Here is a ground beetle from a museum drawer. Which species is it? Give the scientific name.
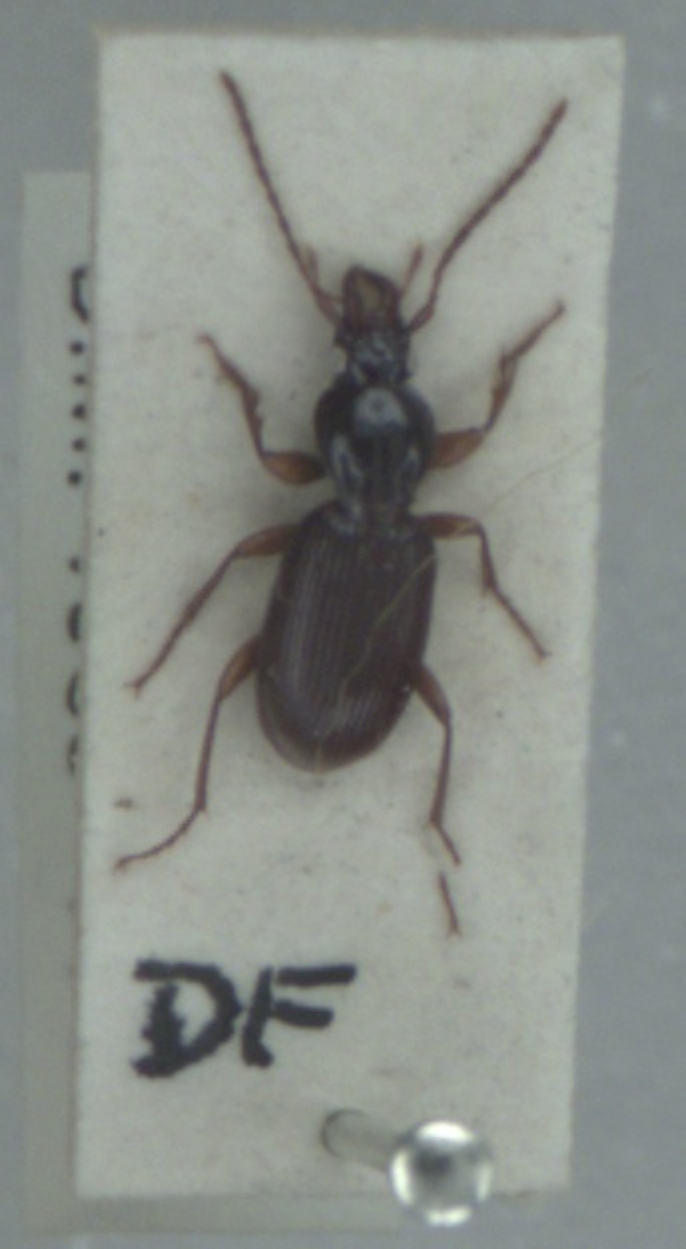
Stomis pumicatus
